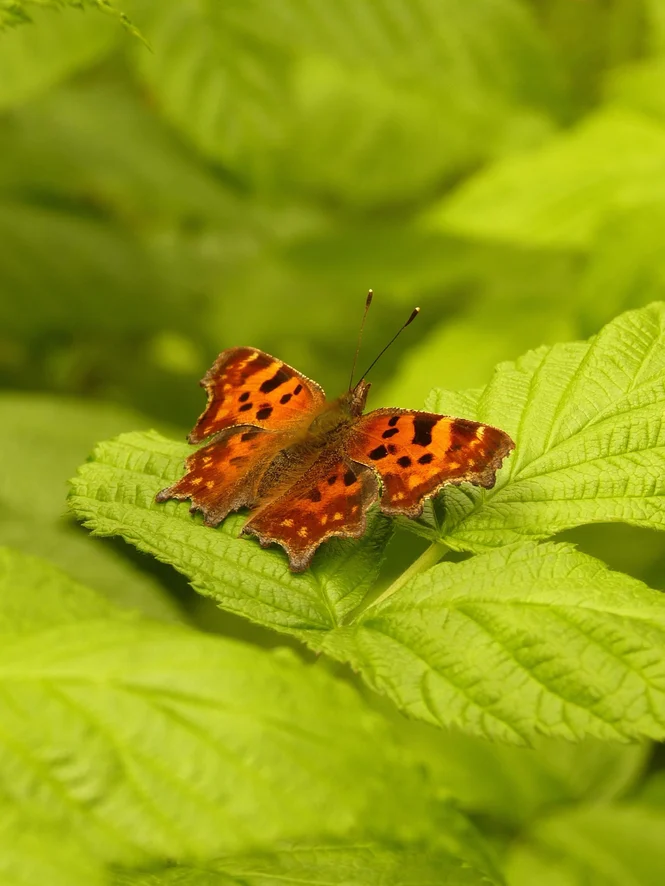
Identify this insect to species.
Polygonia c-album
